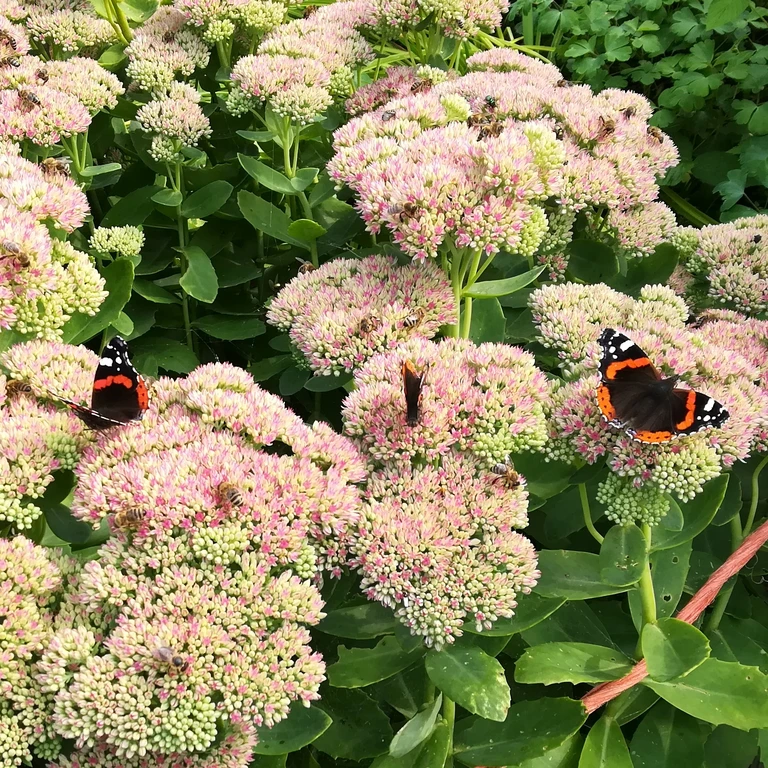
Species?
Vanessa atalanta
